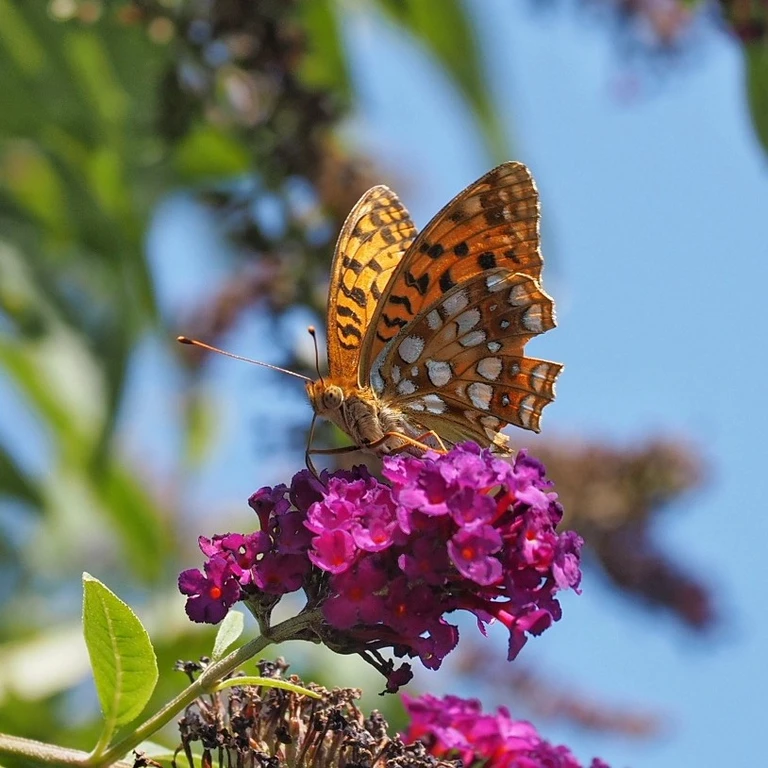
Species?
Fabriciana adippe
